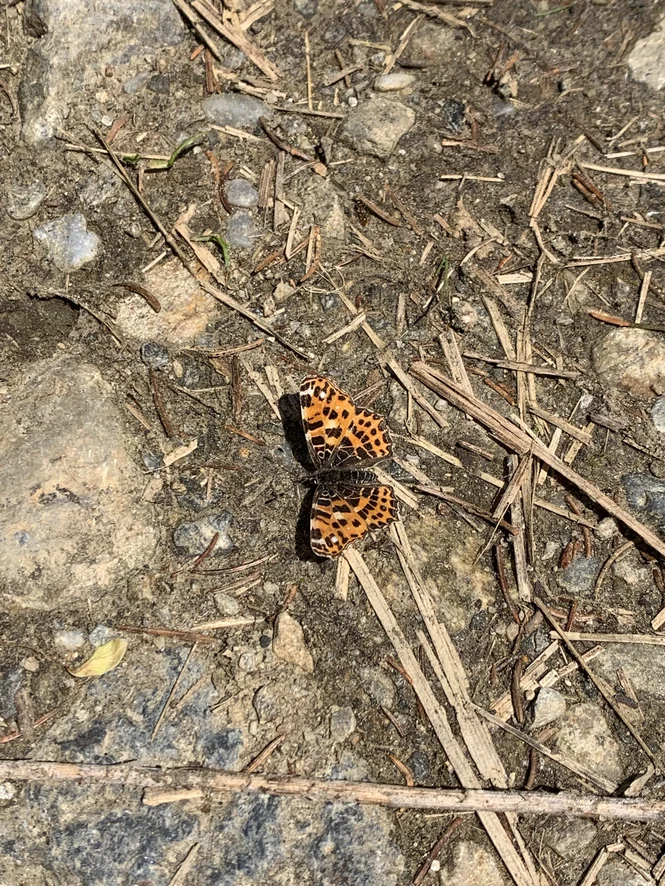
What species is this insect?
Araschnia levana
